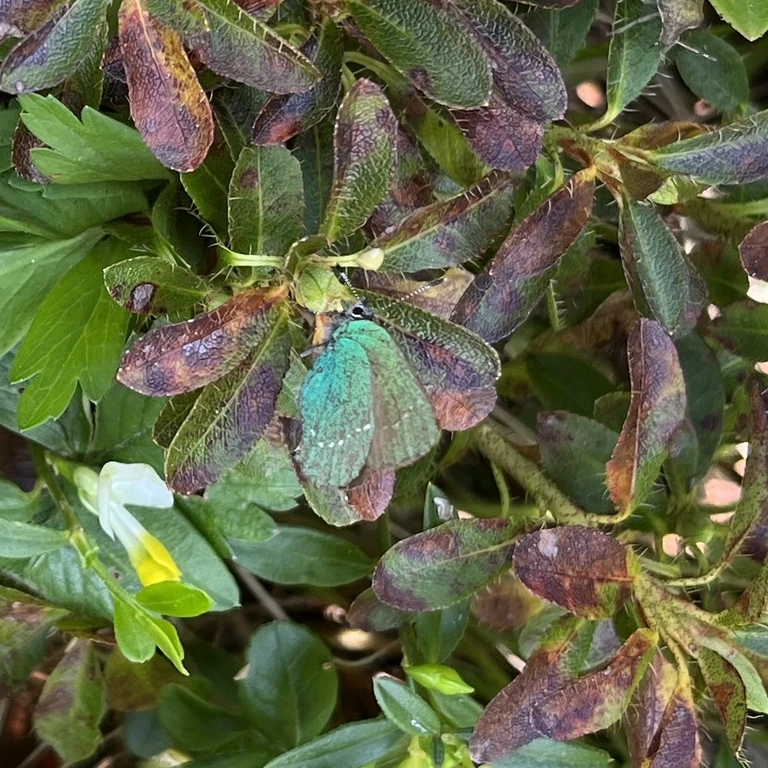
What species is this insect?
Callophrys rubi
